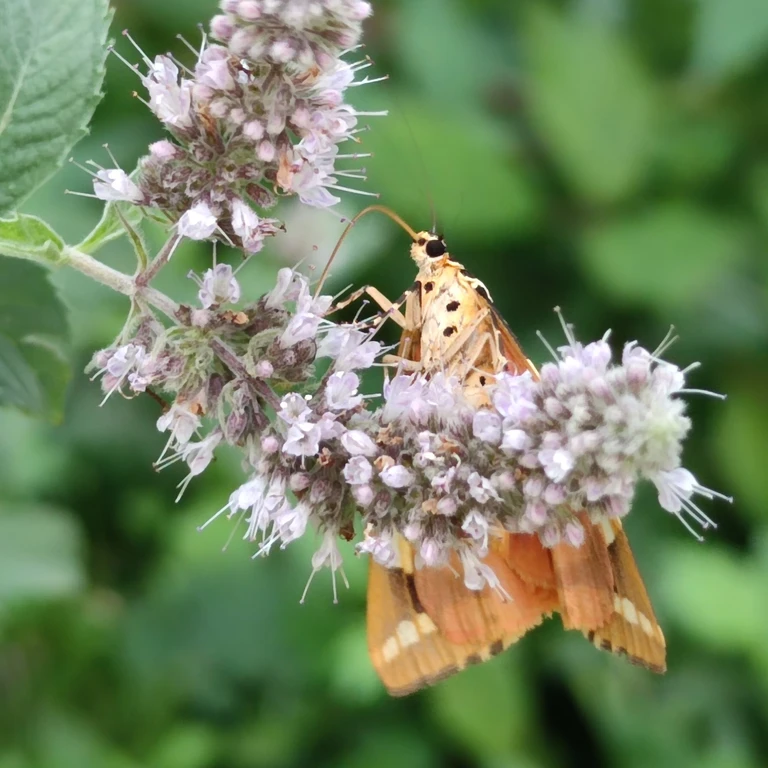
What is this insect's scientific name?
Euplagia quadripunctaria
